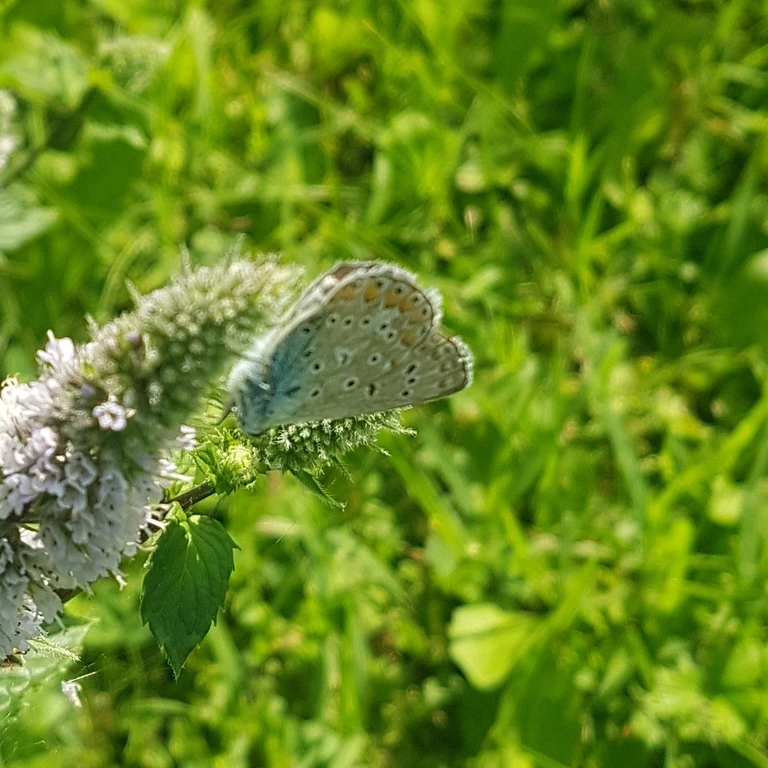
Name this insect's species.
Polyommatus icarus
